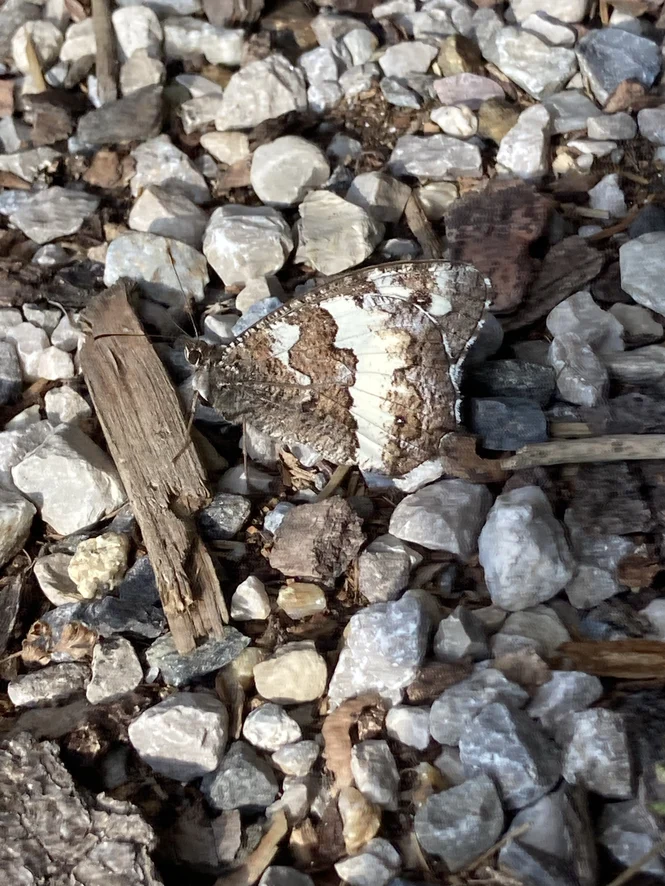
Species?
Brintesia circe
